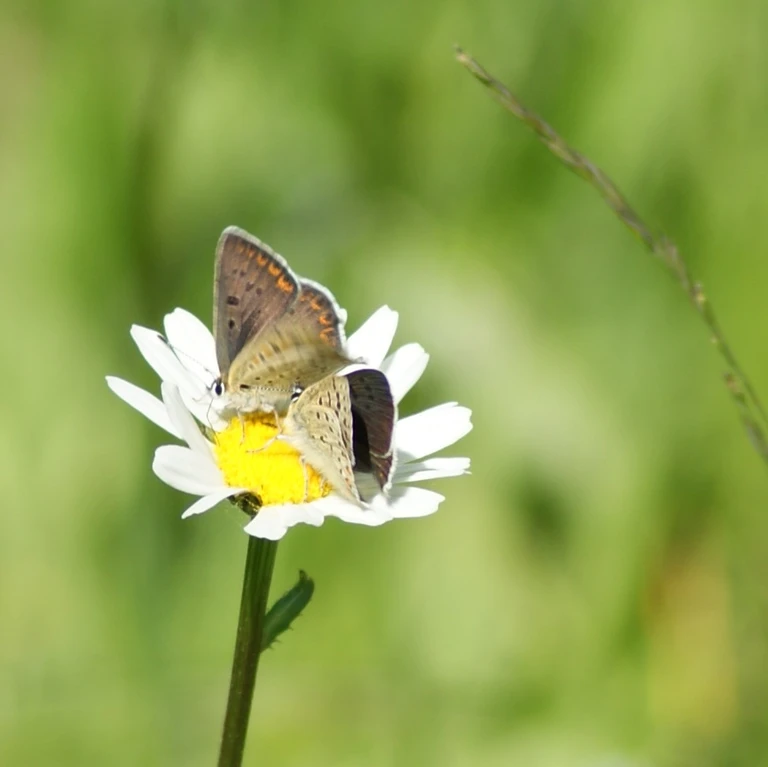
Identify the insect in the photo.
Lycaena tityrus (also Loweia tityrus)
